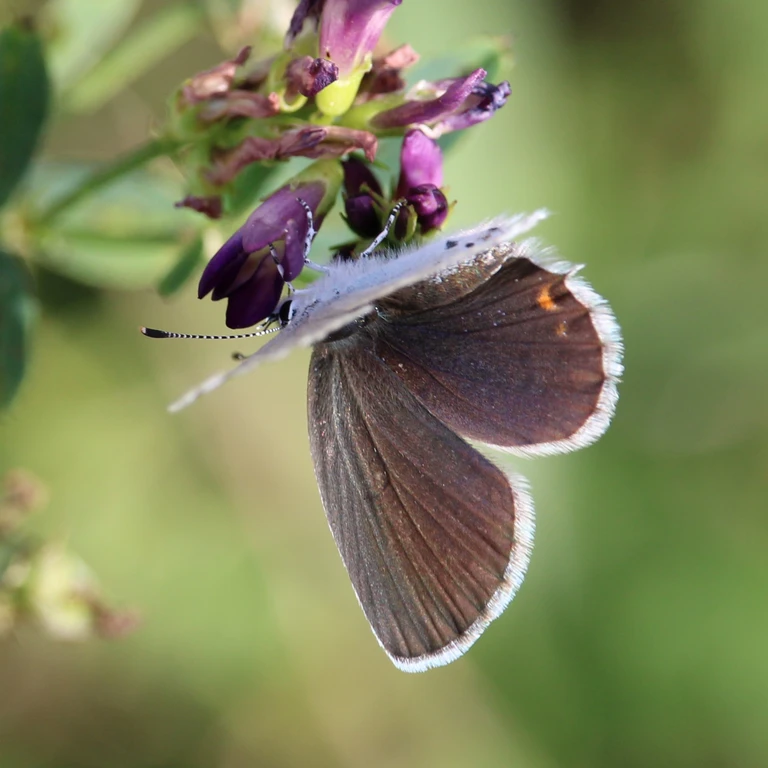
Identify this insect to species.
Cupido argiades (also Elkalyce argiades)
